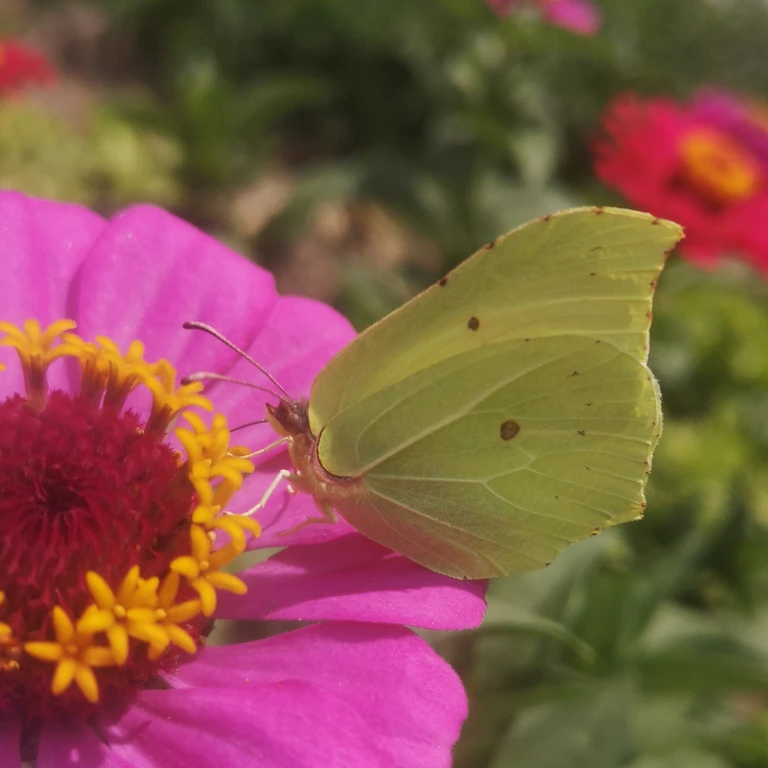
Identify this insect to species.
Gonepteryx rhamni
